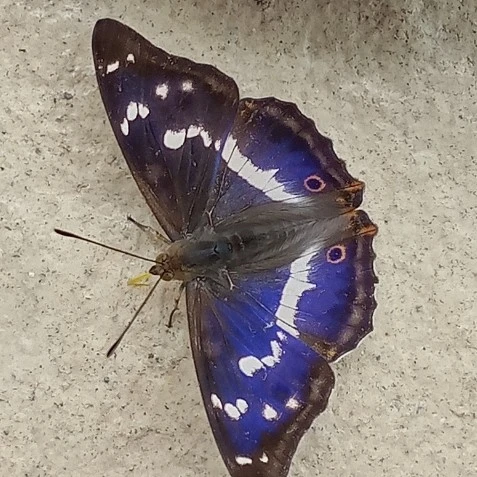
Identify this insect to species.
Apatura iris
